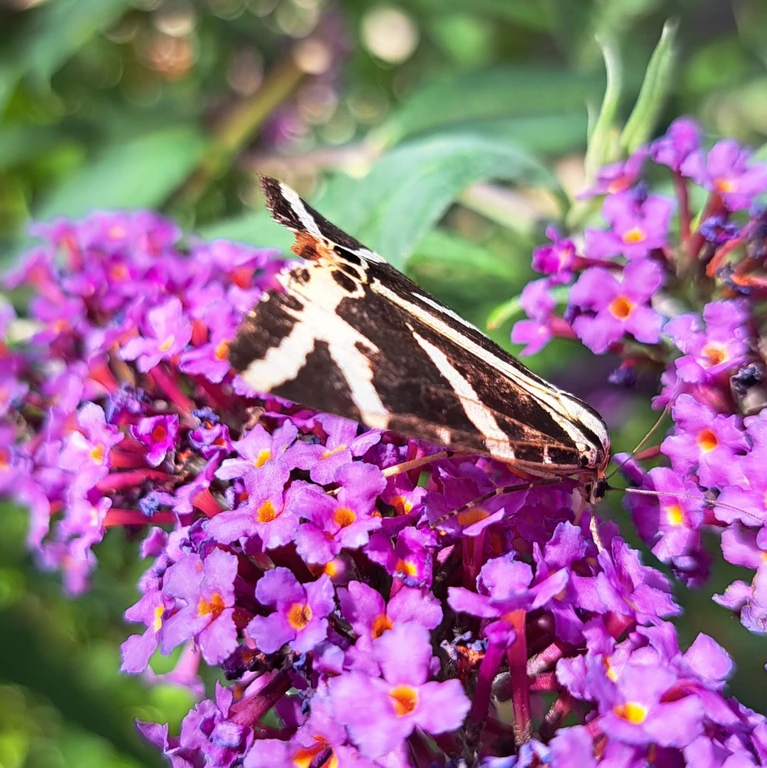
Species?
Euplagia quadripunctaria
